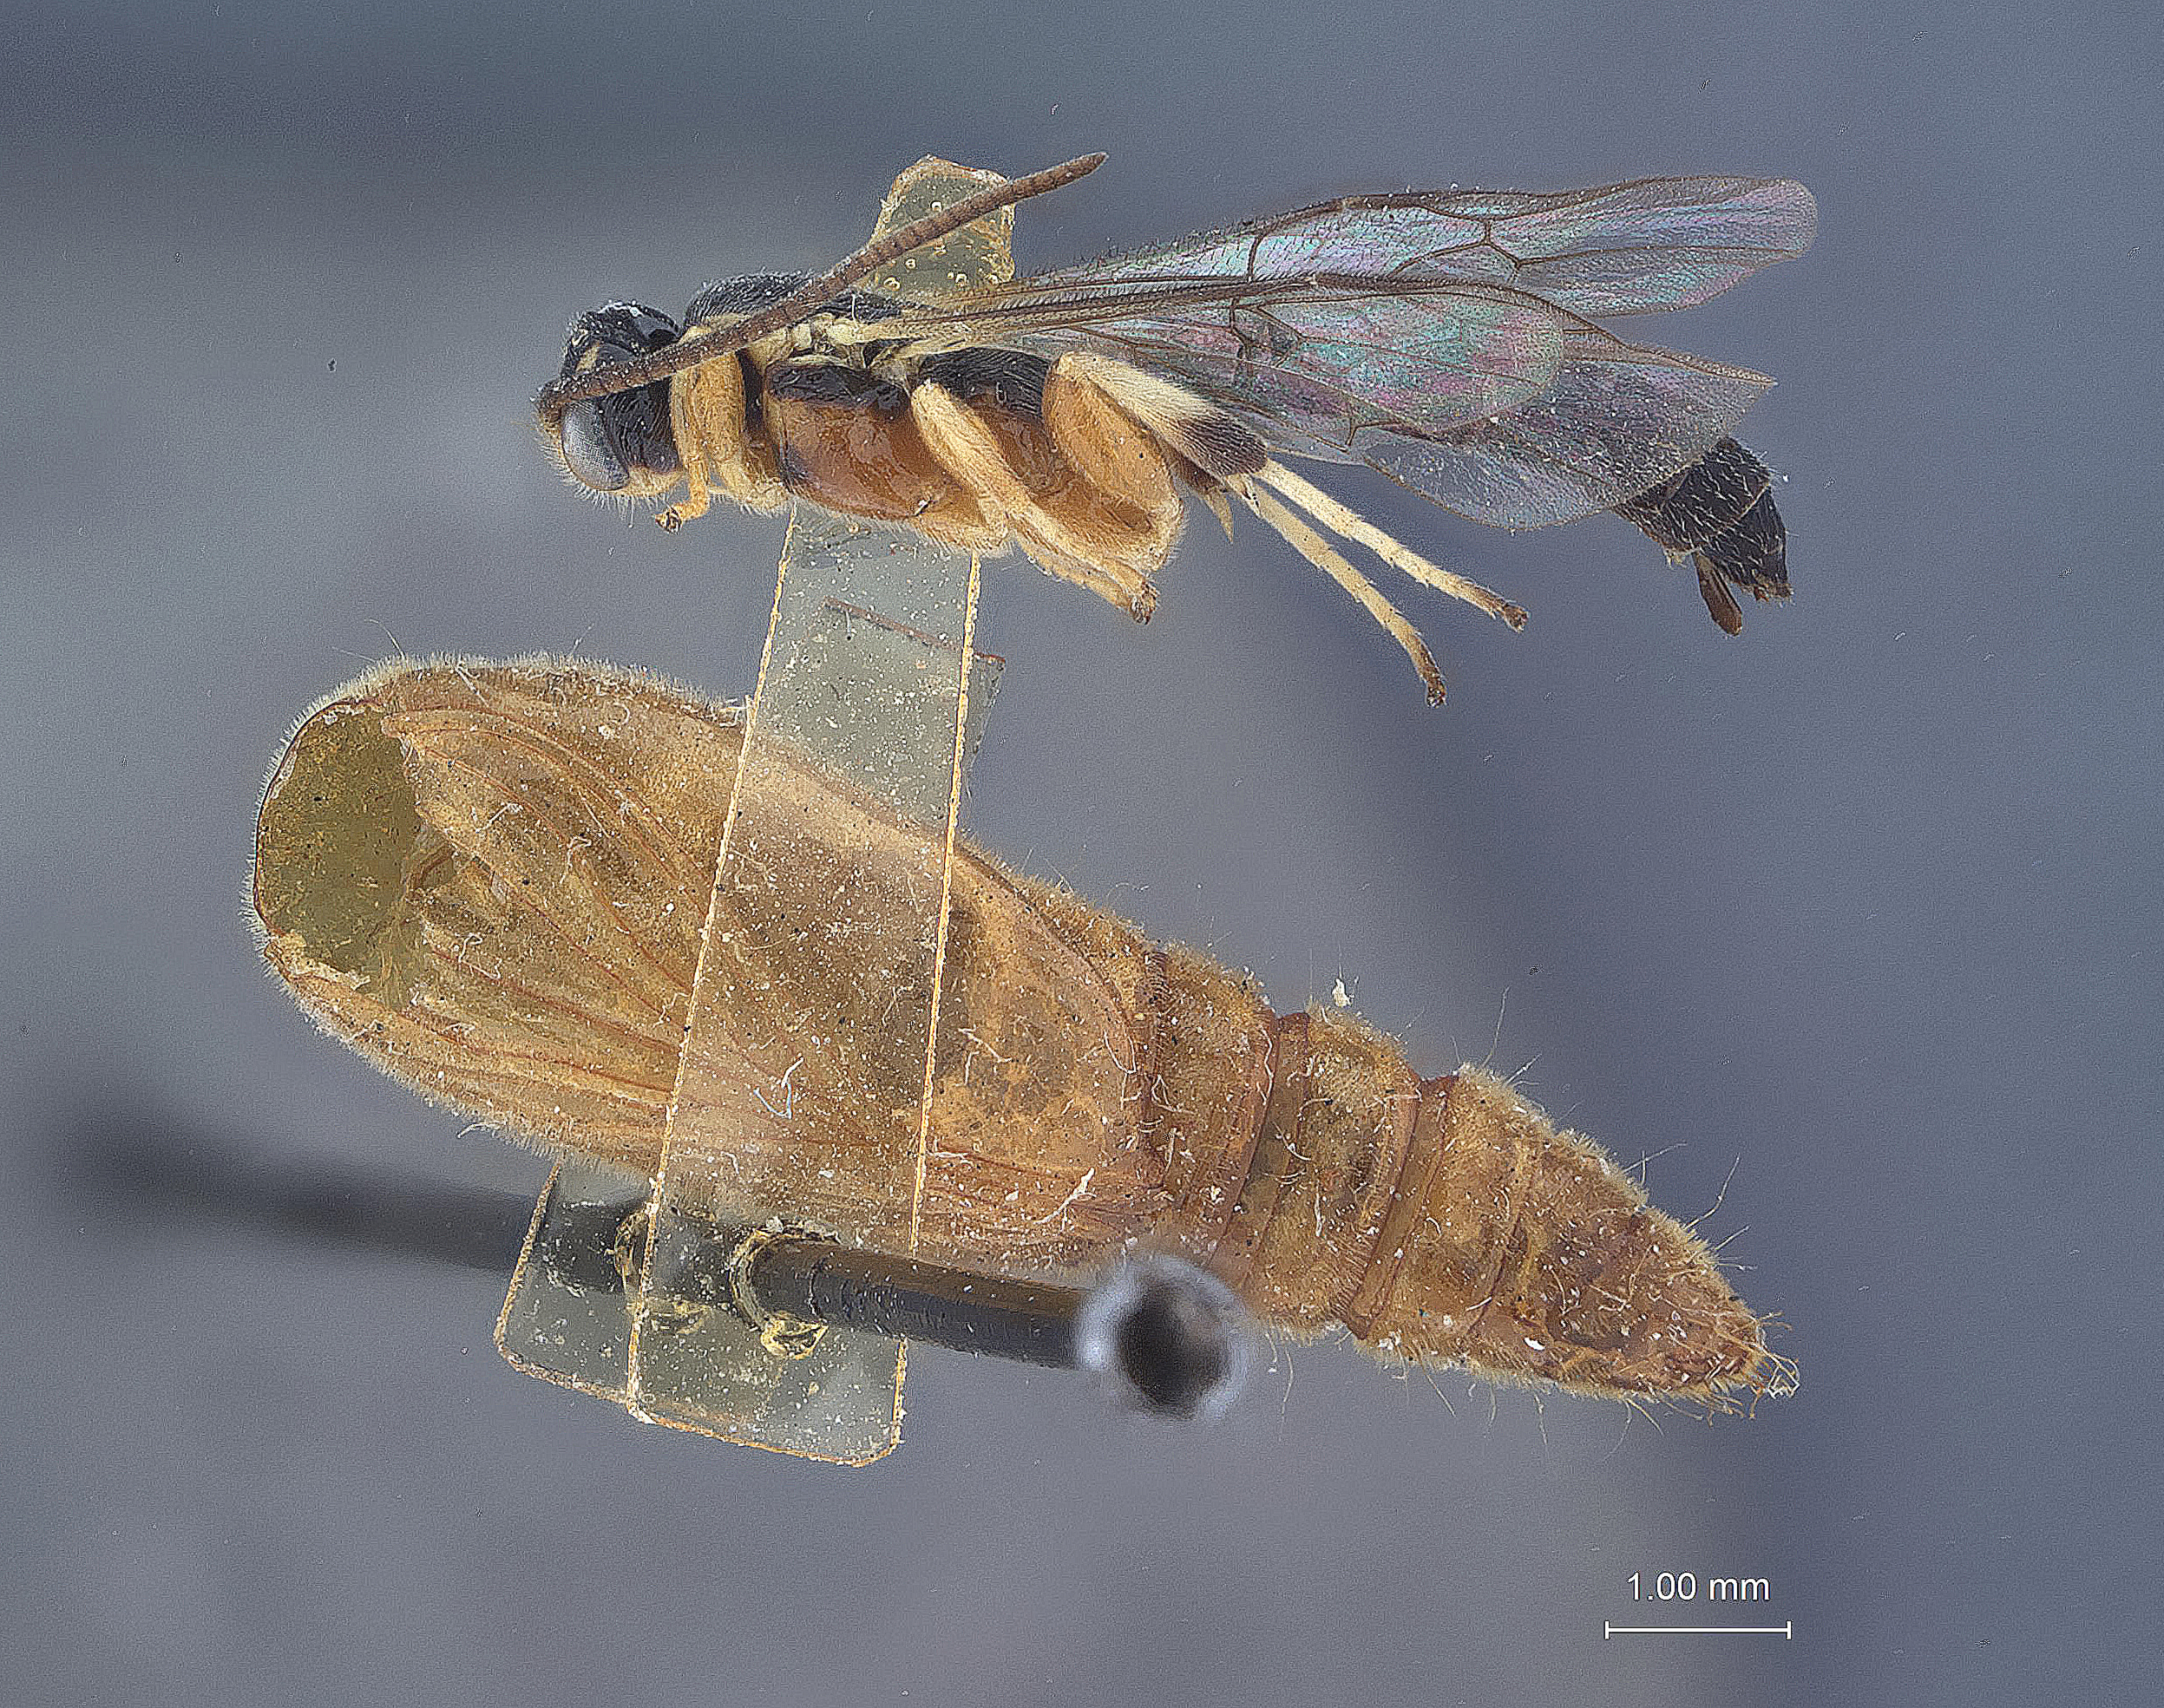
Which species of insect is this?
Exochus megadon
